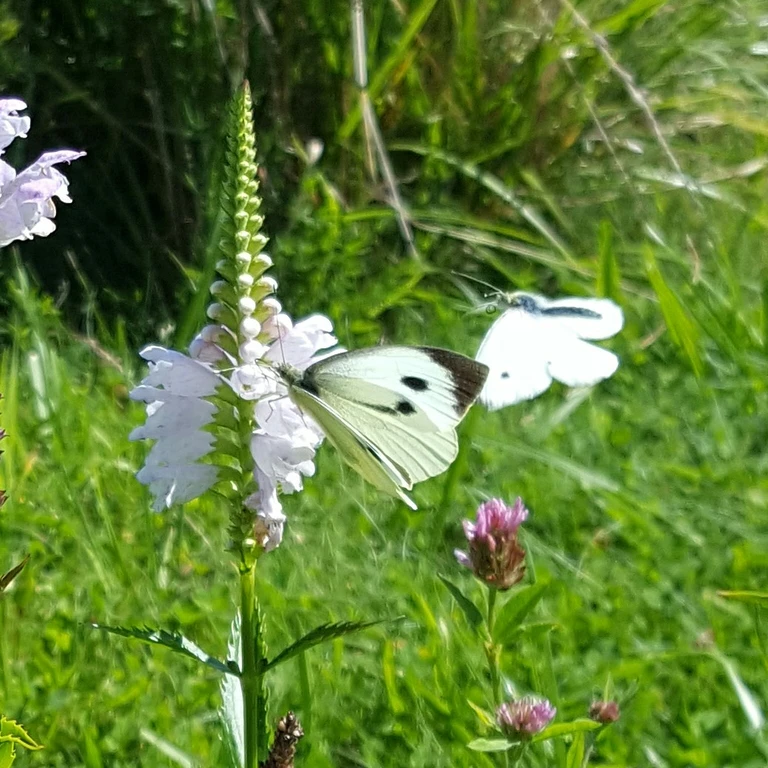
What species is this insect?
Pieris brassicae
